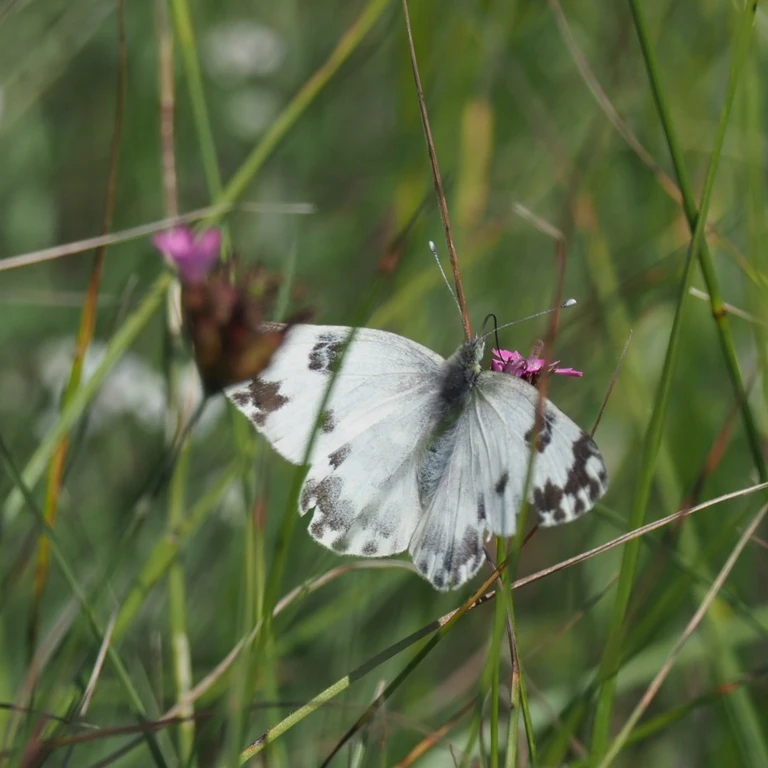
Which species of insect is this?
Pontia edusa
